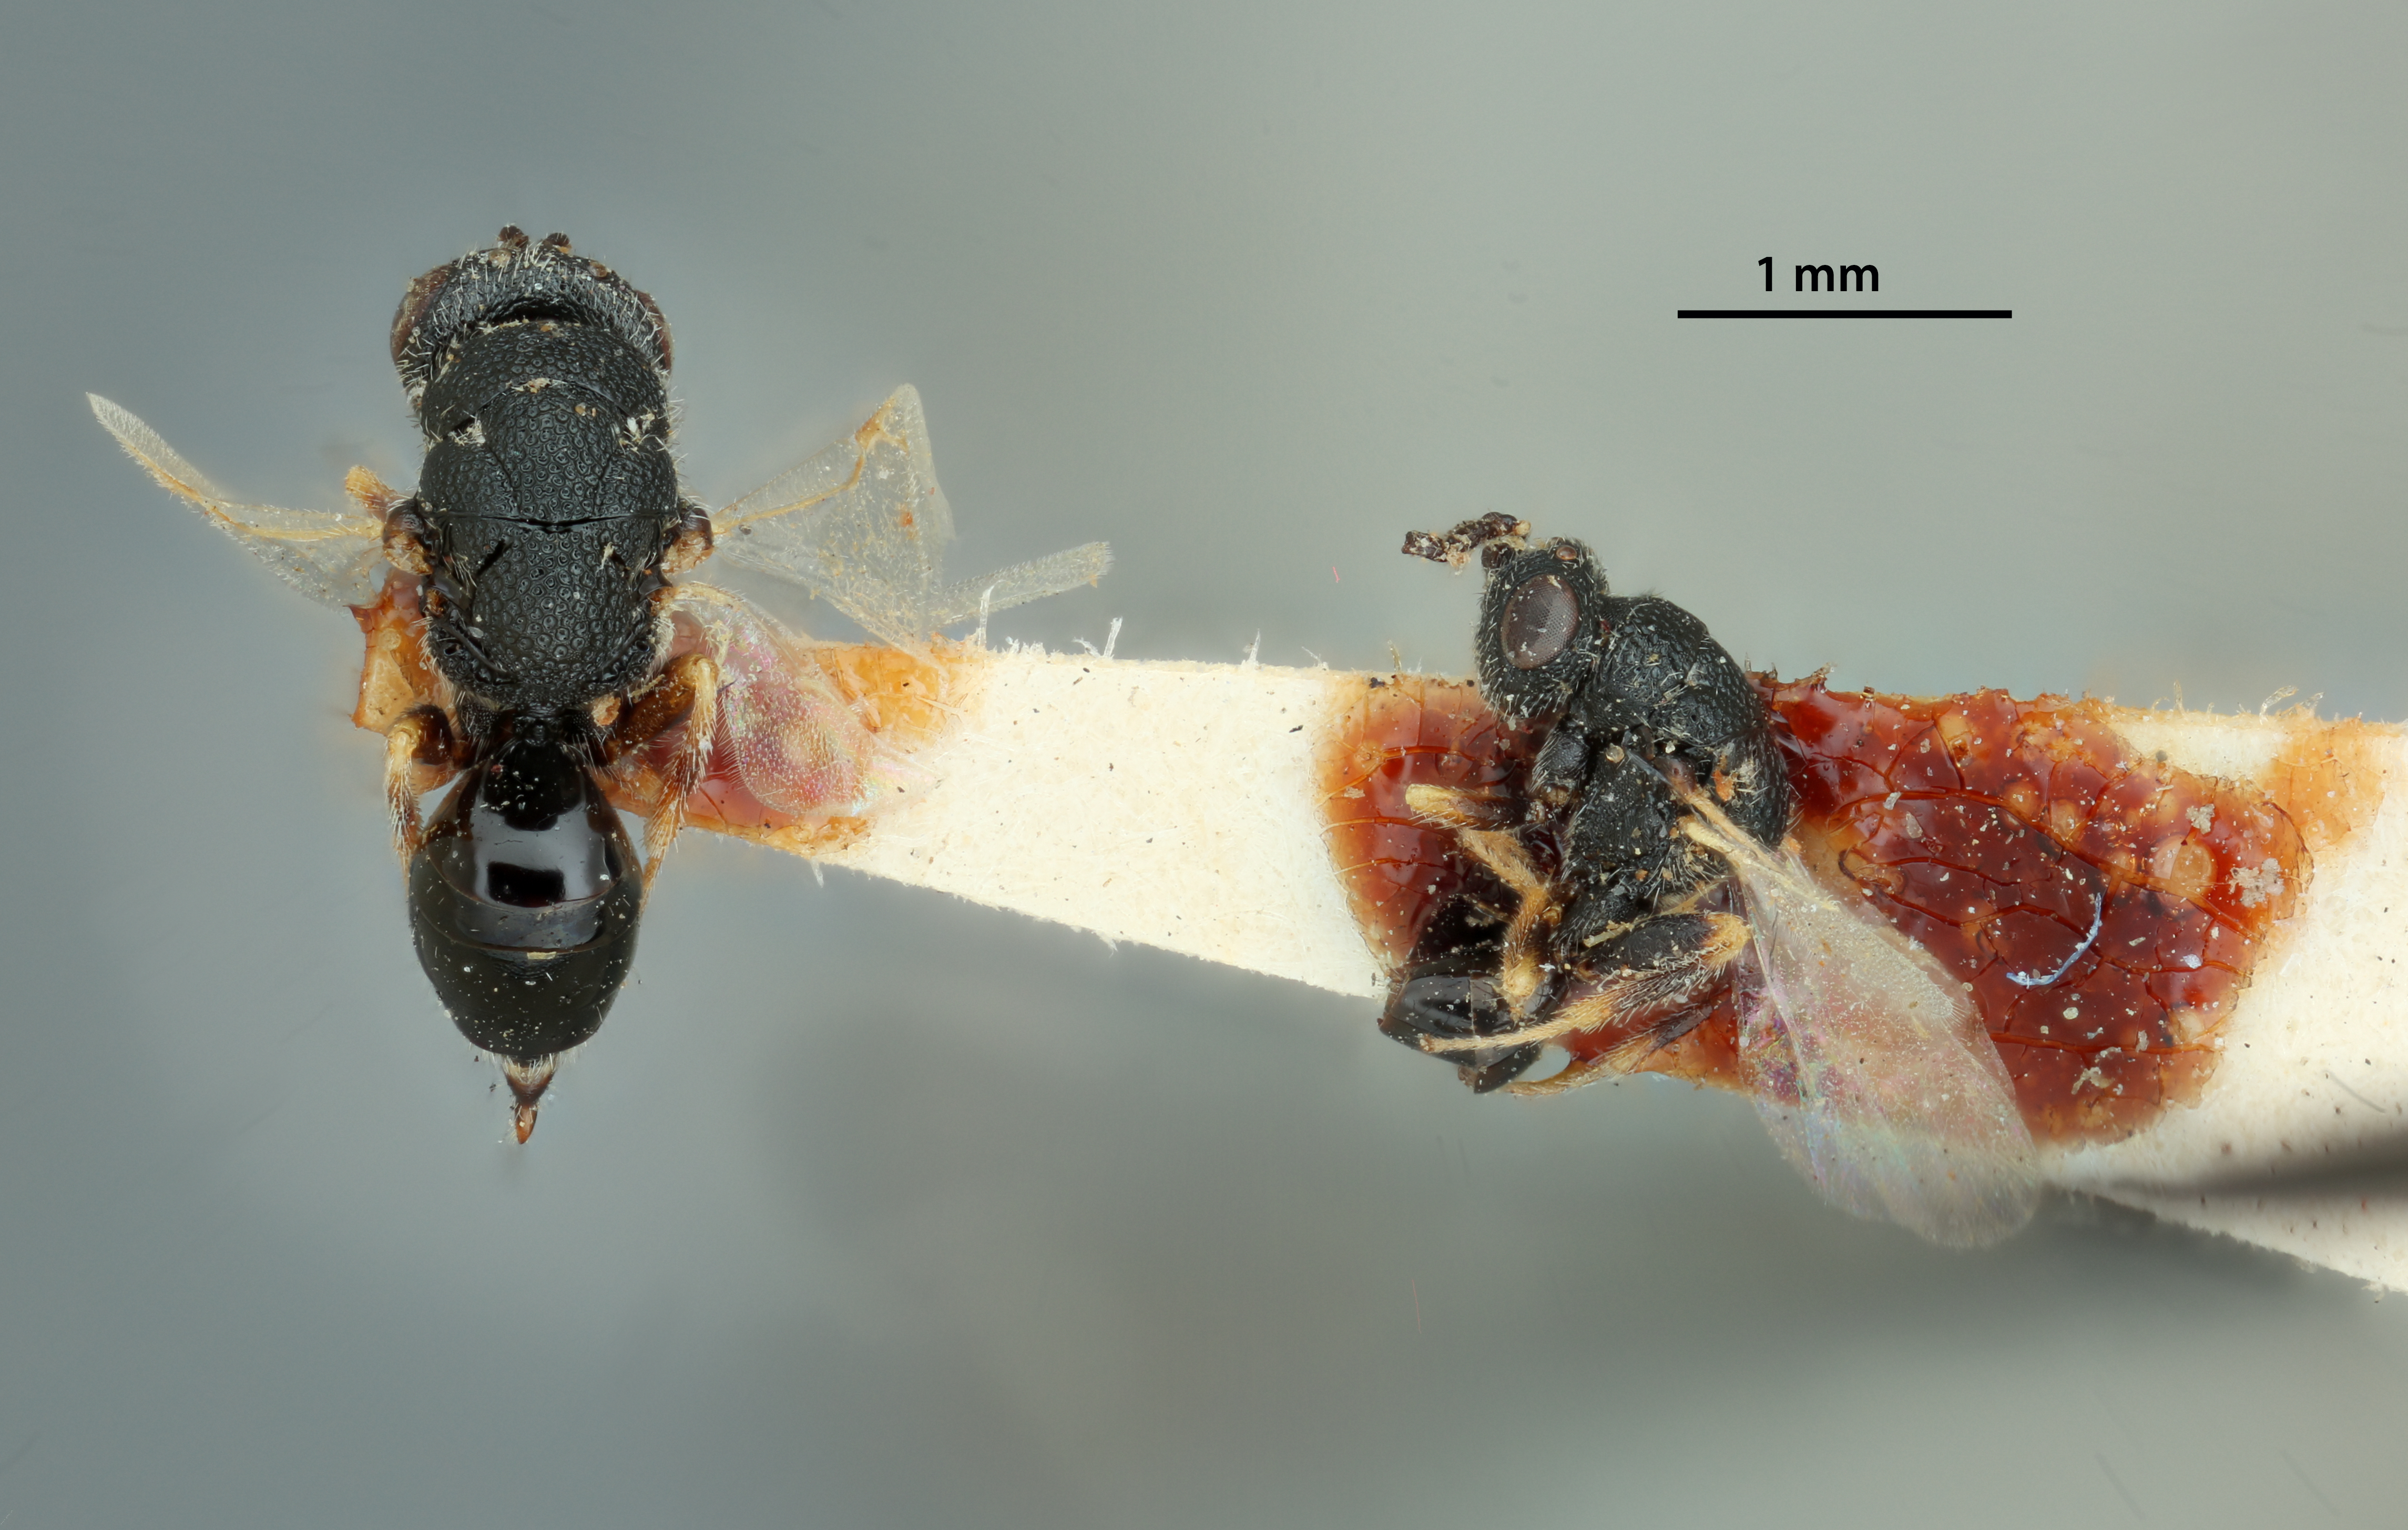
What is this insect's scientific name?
Bruchophagus mexicanus
